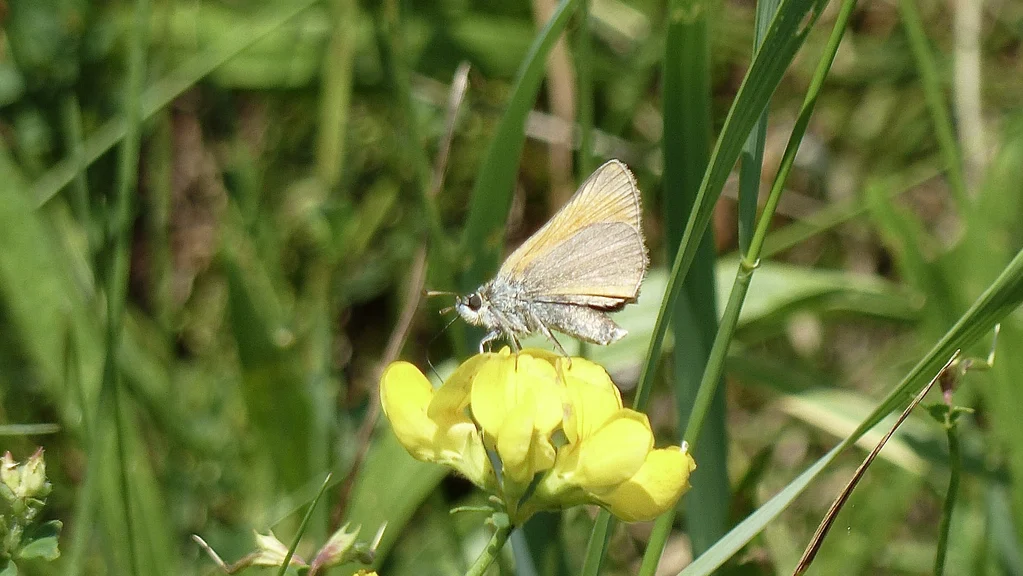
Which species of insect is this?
Thymelicus sylvestris
